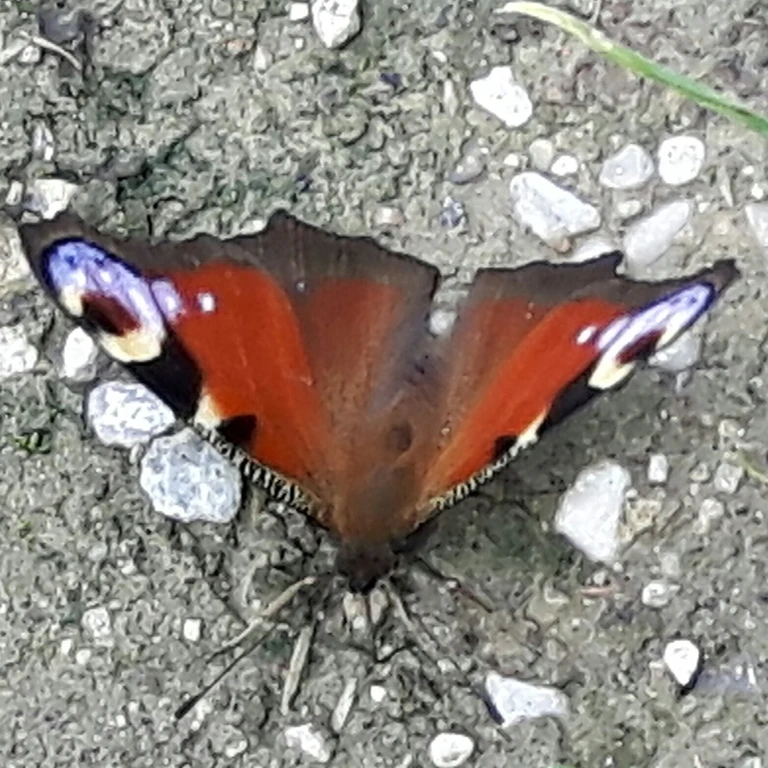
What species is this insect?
Aglais io
